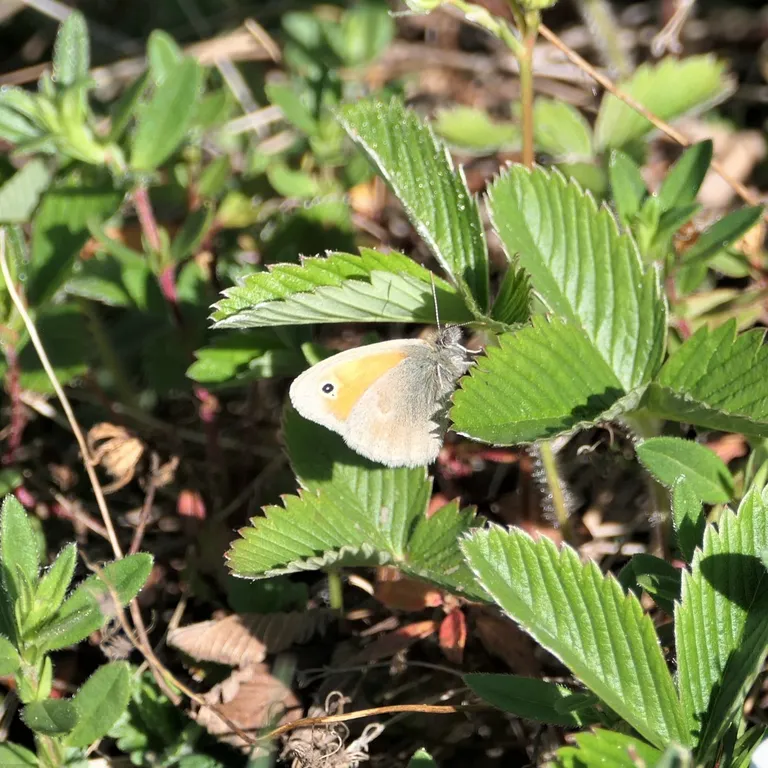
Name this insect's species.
Coenonympha pamphilus
